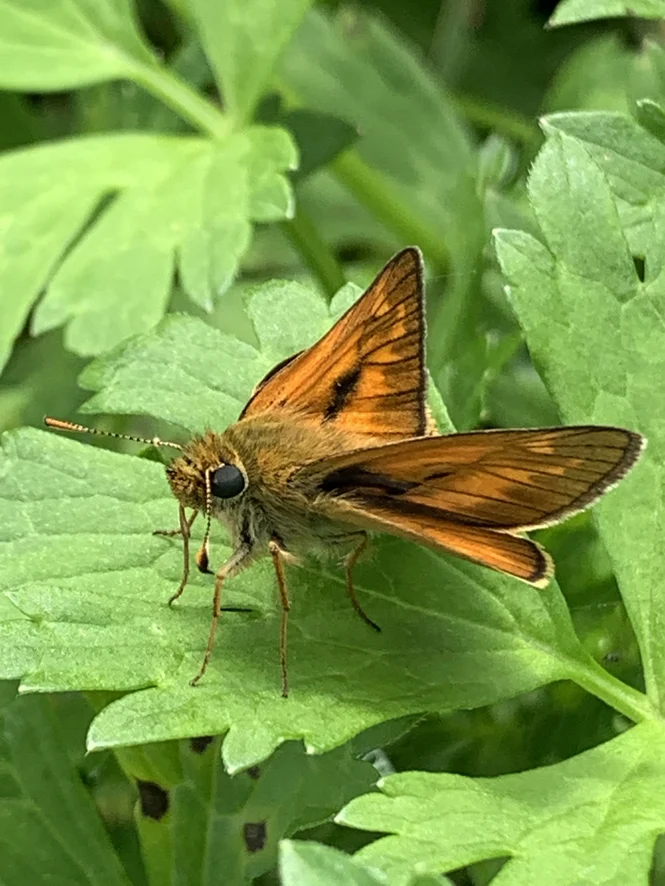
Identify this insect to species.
Ochlodes sylvanus (also Ochlodes venata)
